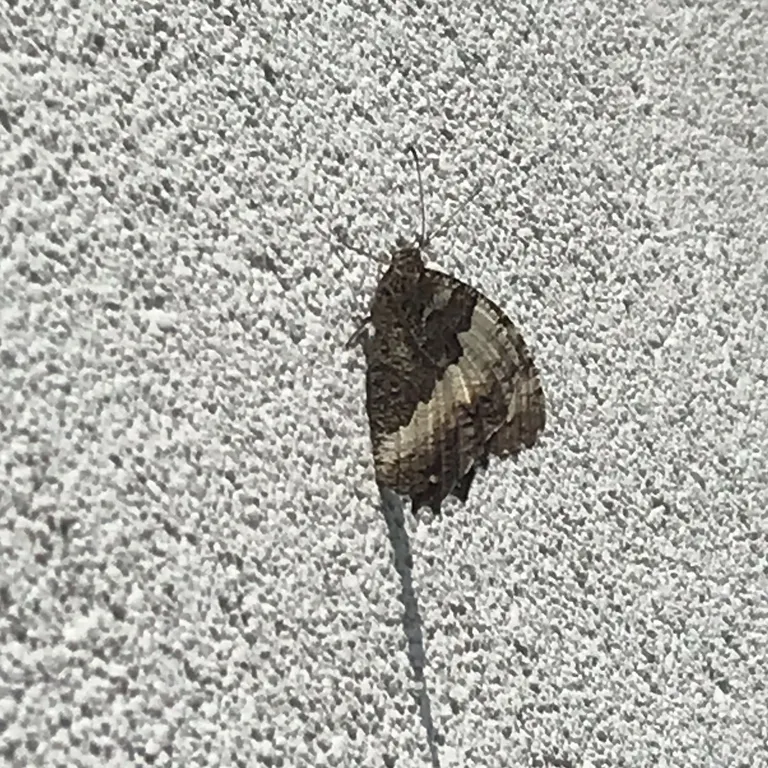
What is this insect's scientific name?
Brintesia circe
